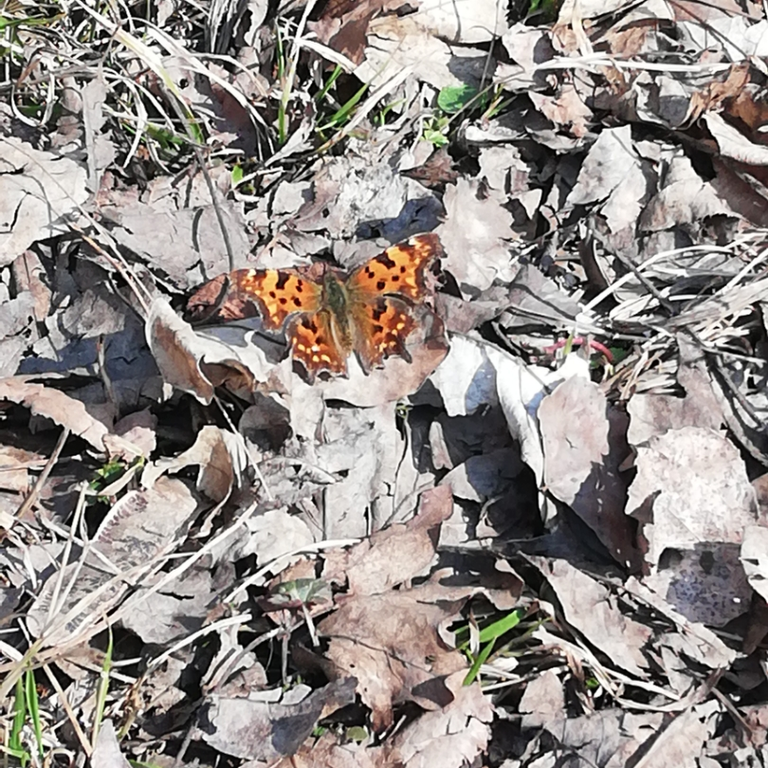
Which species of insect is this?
Polygonia c-album
